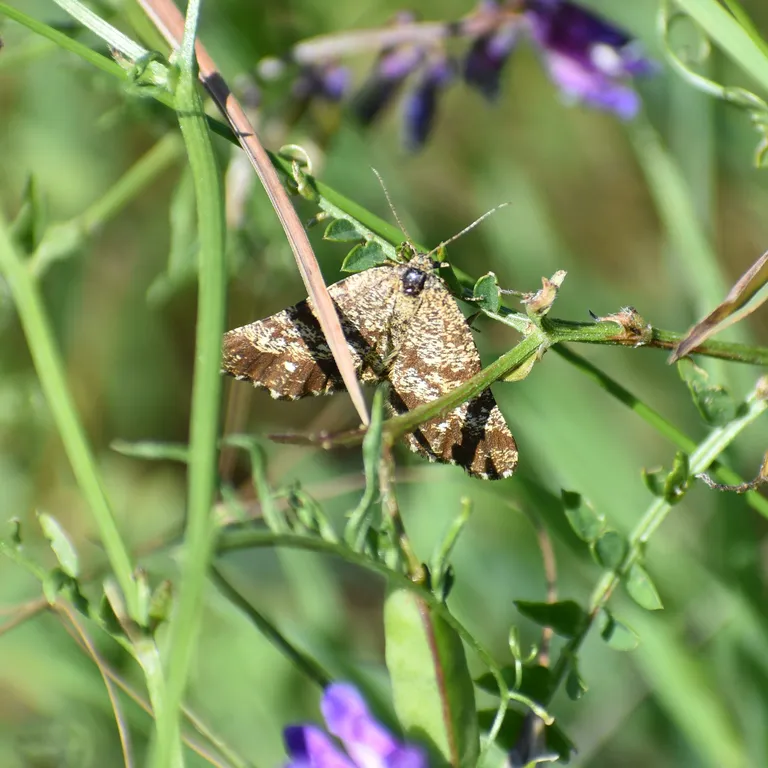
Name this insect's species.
Ematurga atomaria
